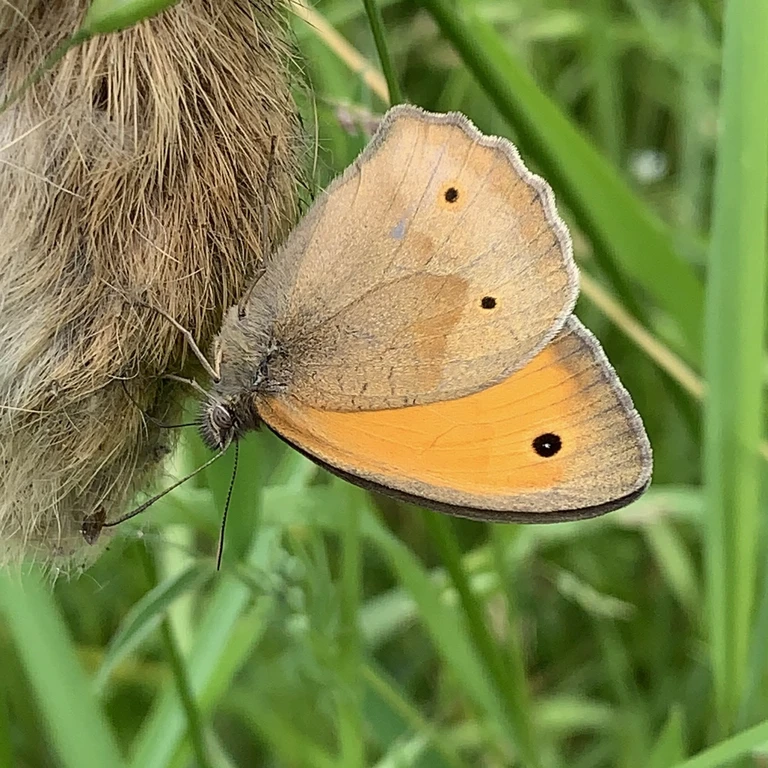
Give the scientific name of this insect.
Maniola jurtina
